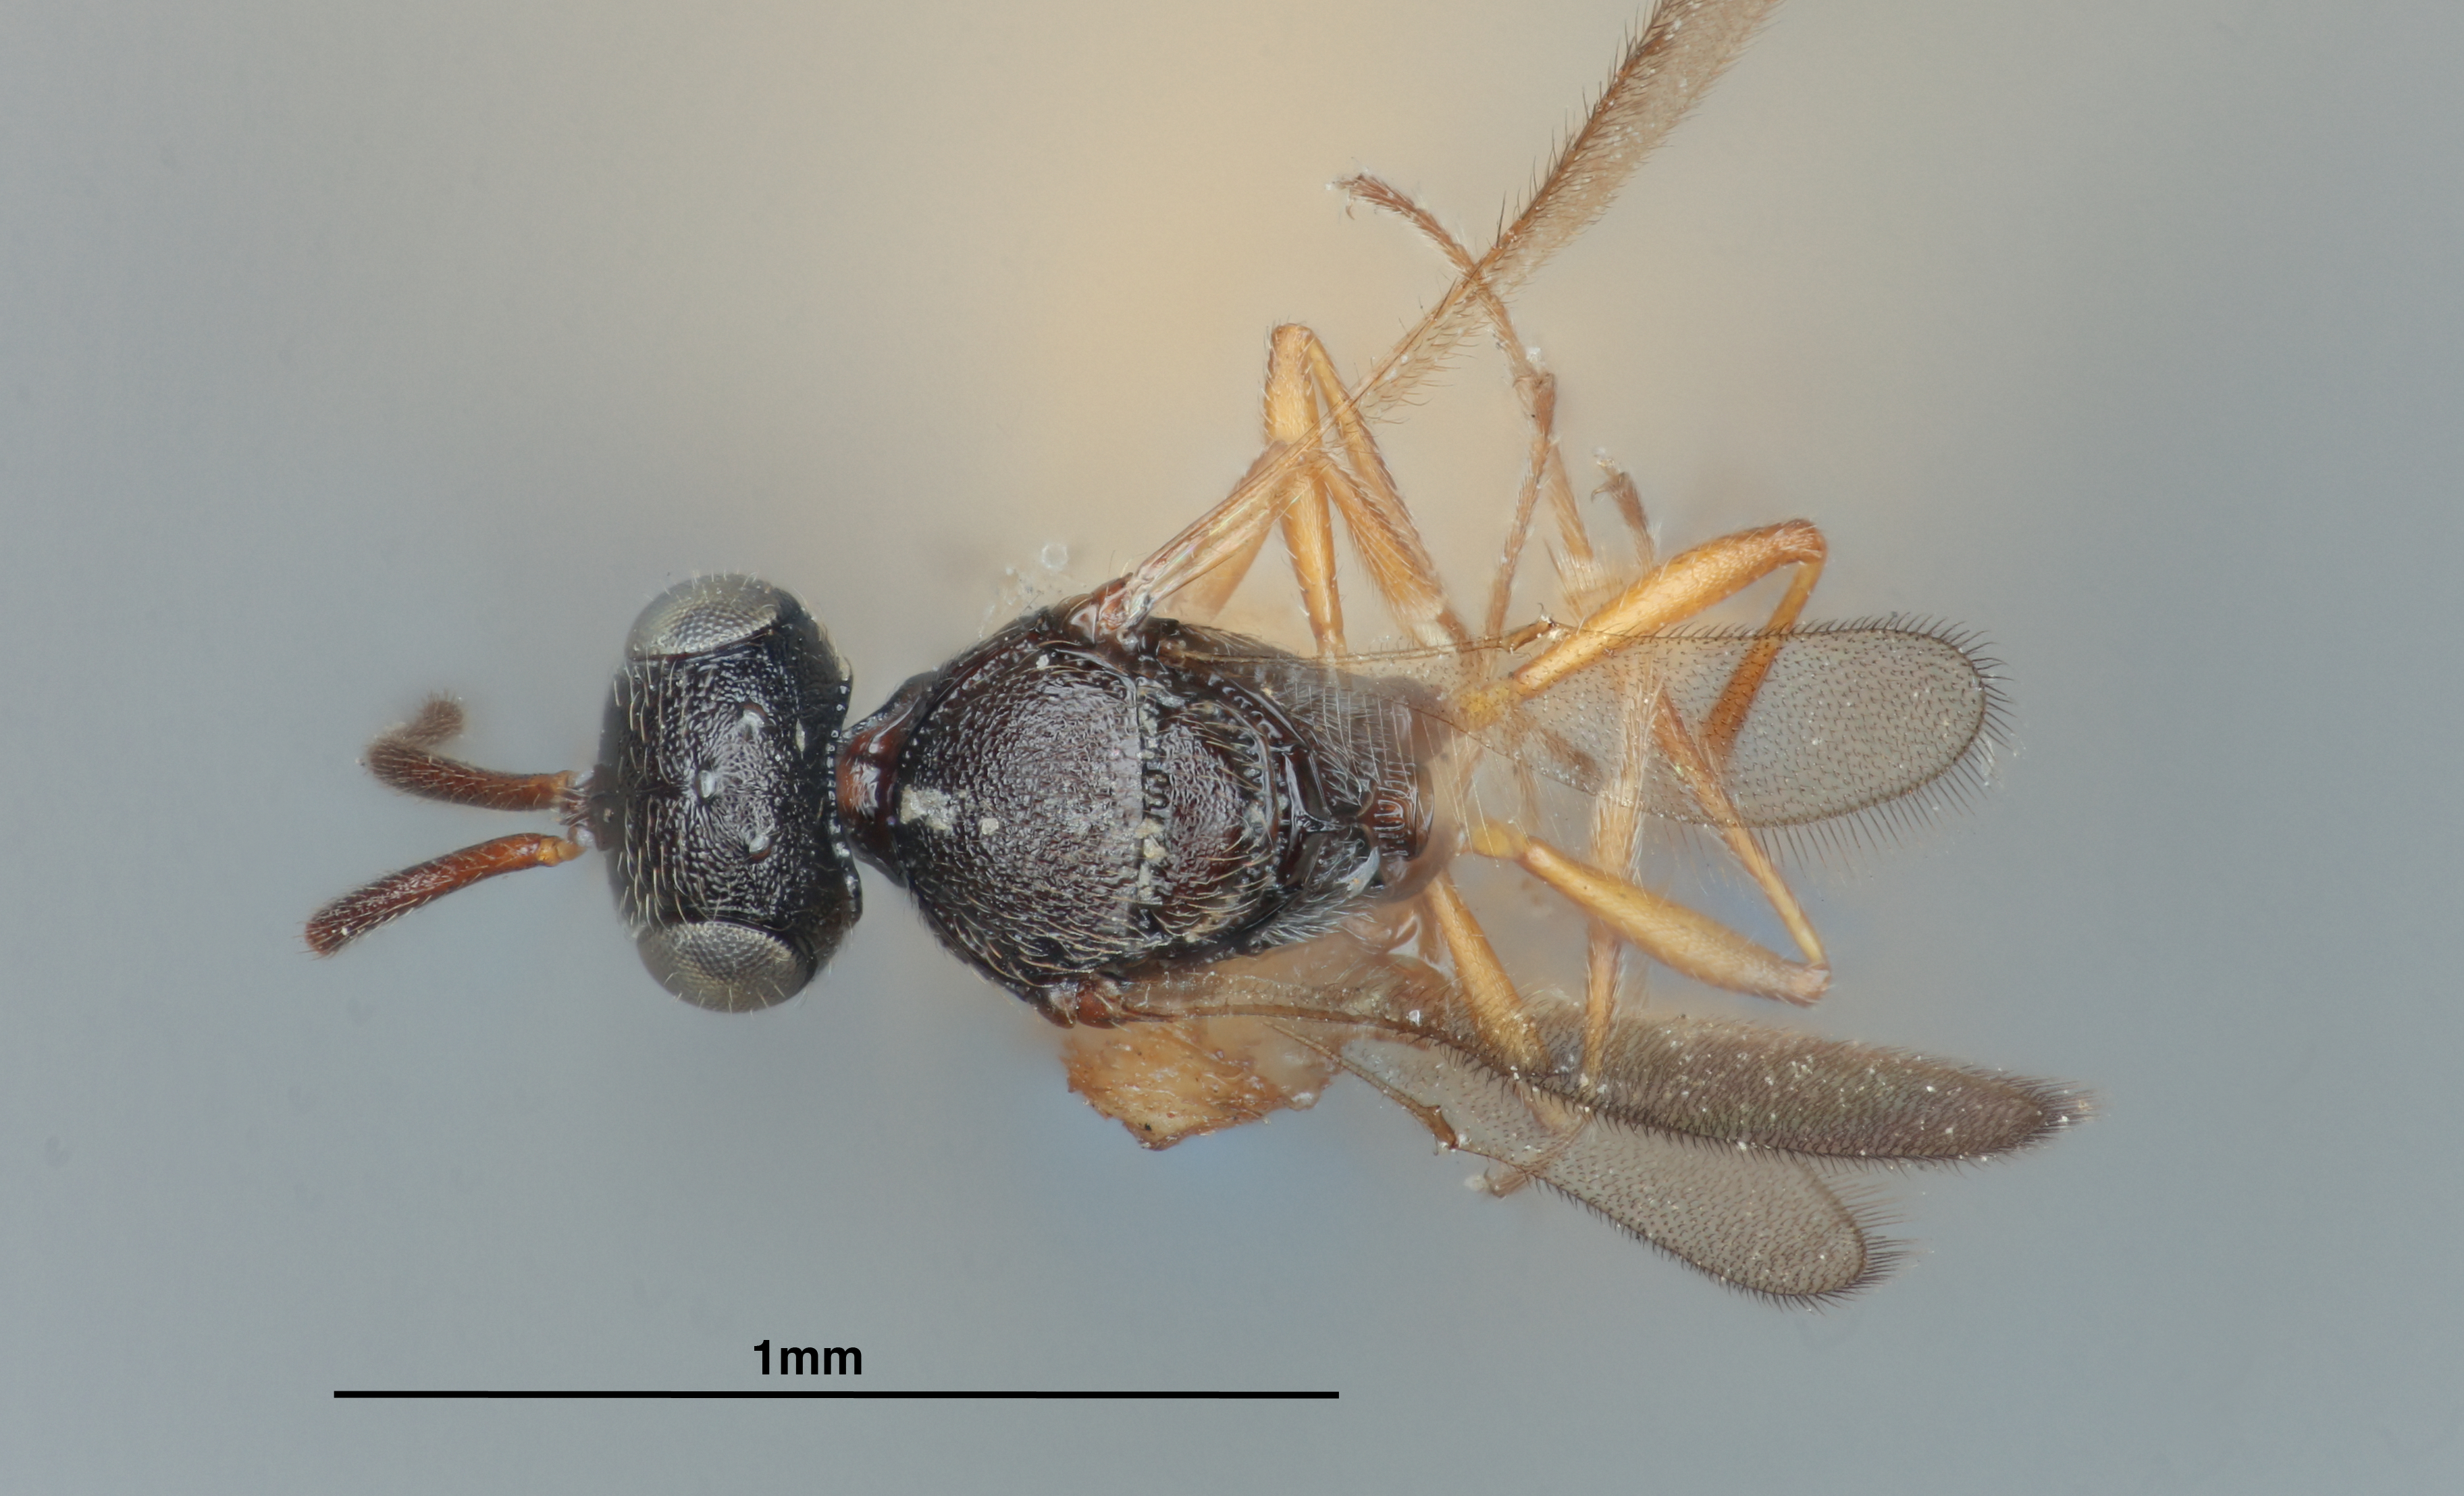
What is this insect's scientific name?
Trimorus jucundus
